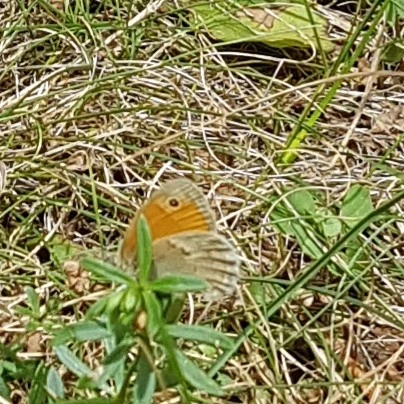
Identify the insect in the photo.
Coenonympha pamphilus
